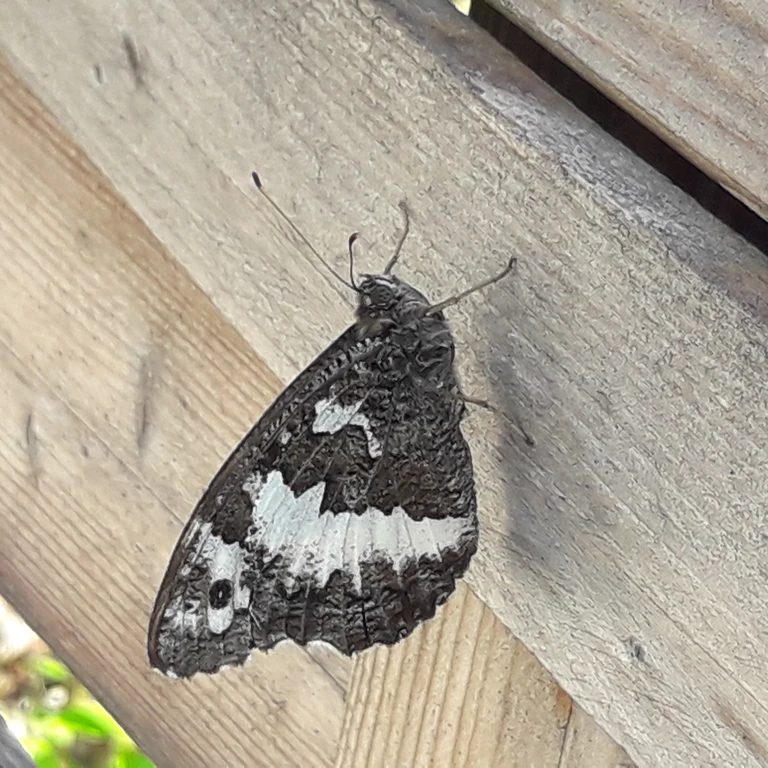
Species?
Brintesia circe
